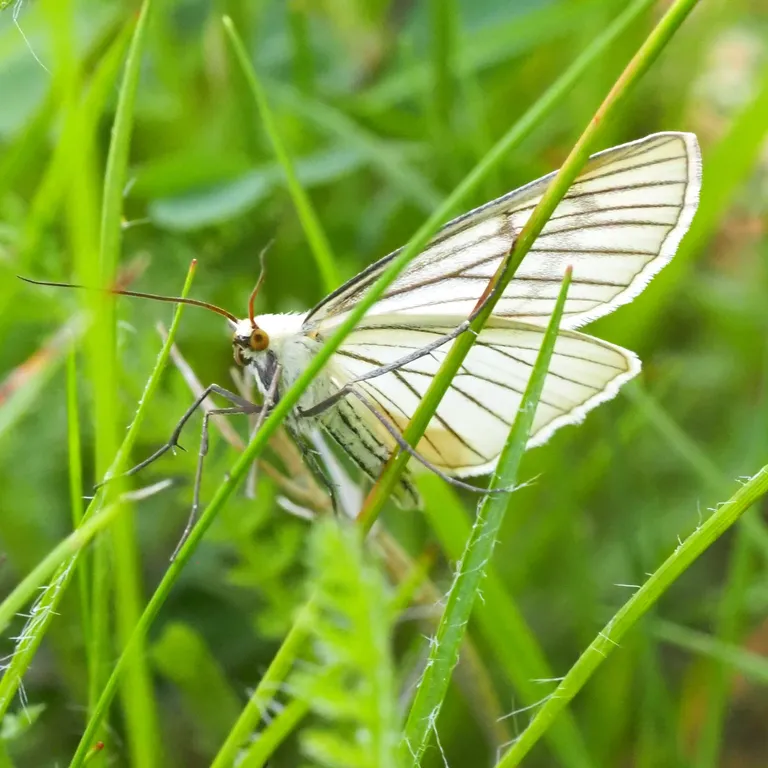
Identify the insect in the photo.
Siona lineata
